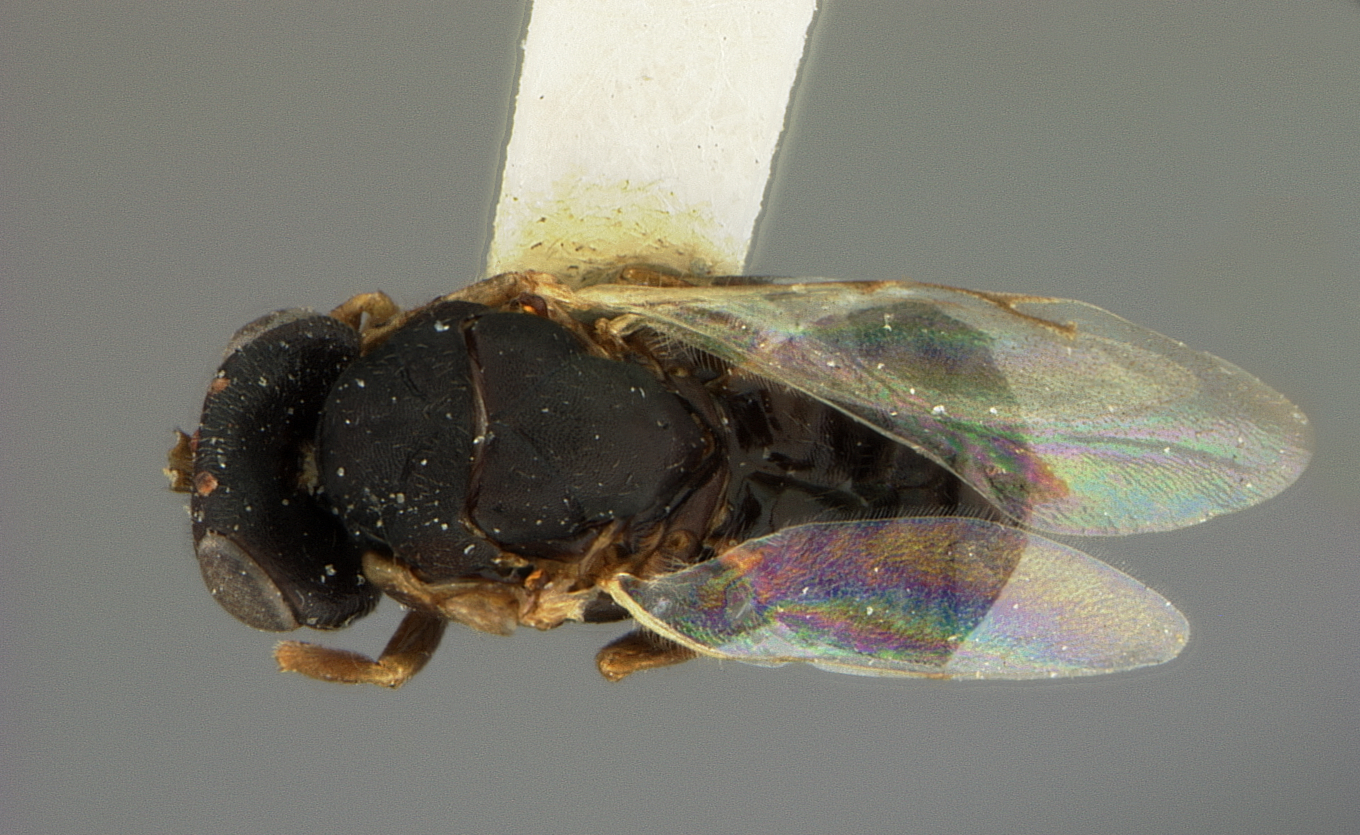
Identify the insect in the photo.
Tanaostigmodes tychii
